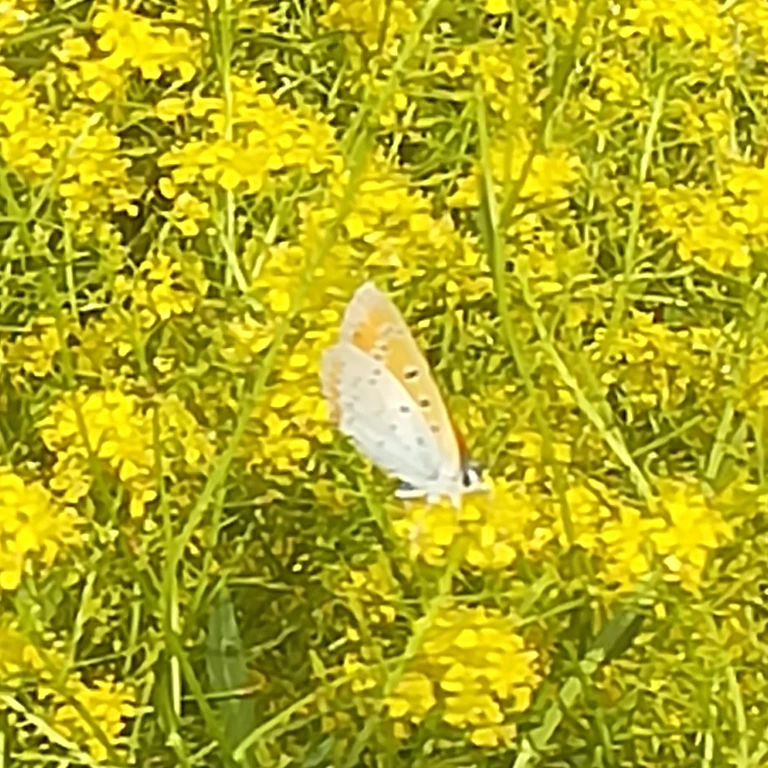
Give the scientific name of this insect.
Lycaena dispar
